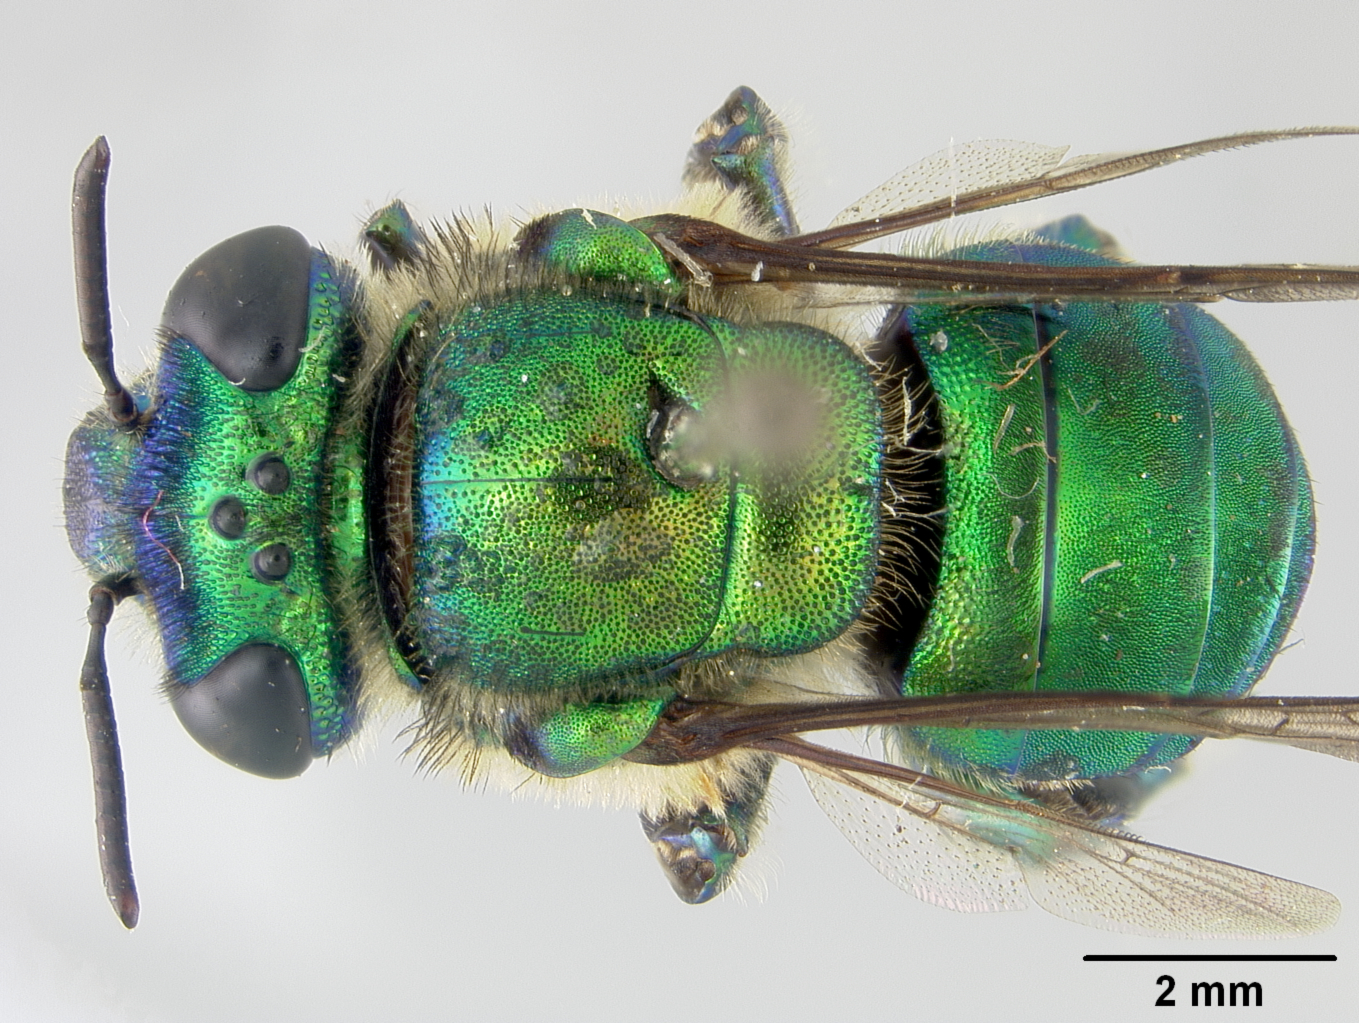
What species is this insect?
Euglossa heterosticta
